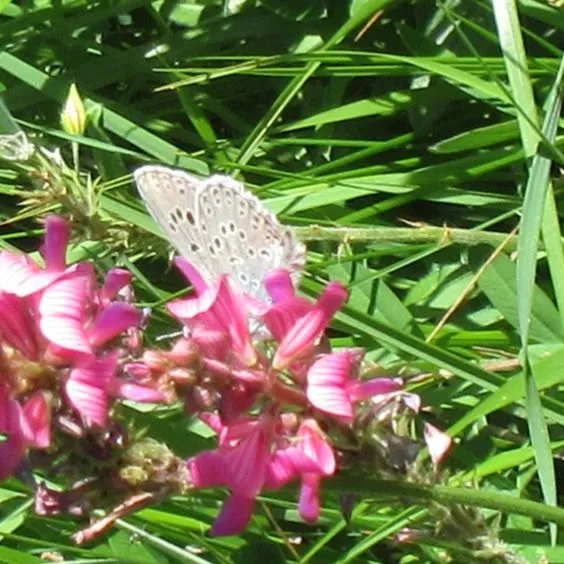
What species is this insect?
Phengaris arion (also Maculinea arion)
